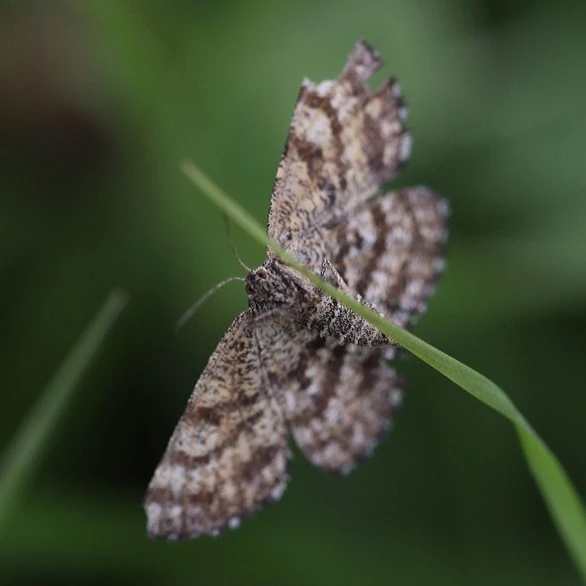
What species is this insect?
Ematurga atomaria
